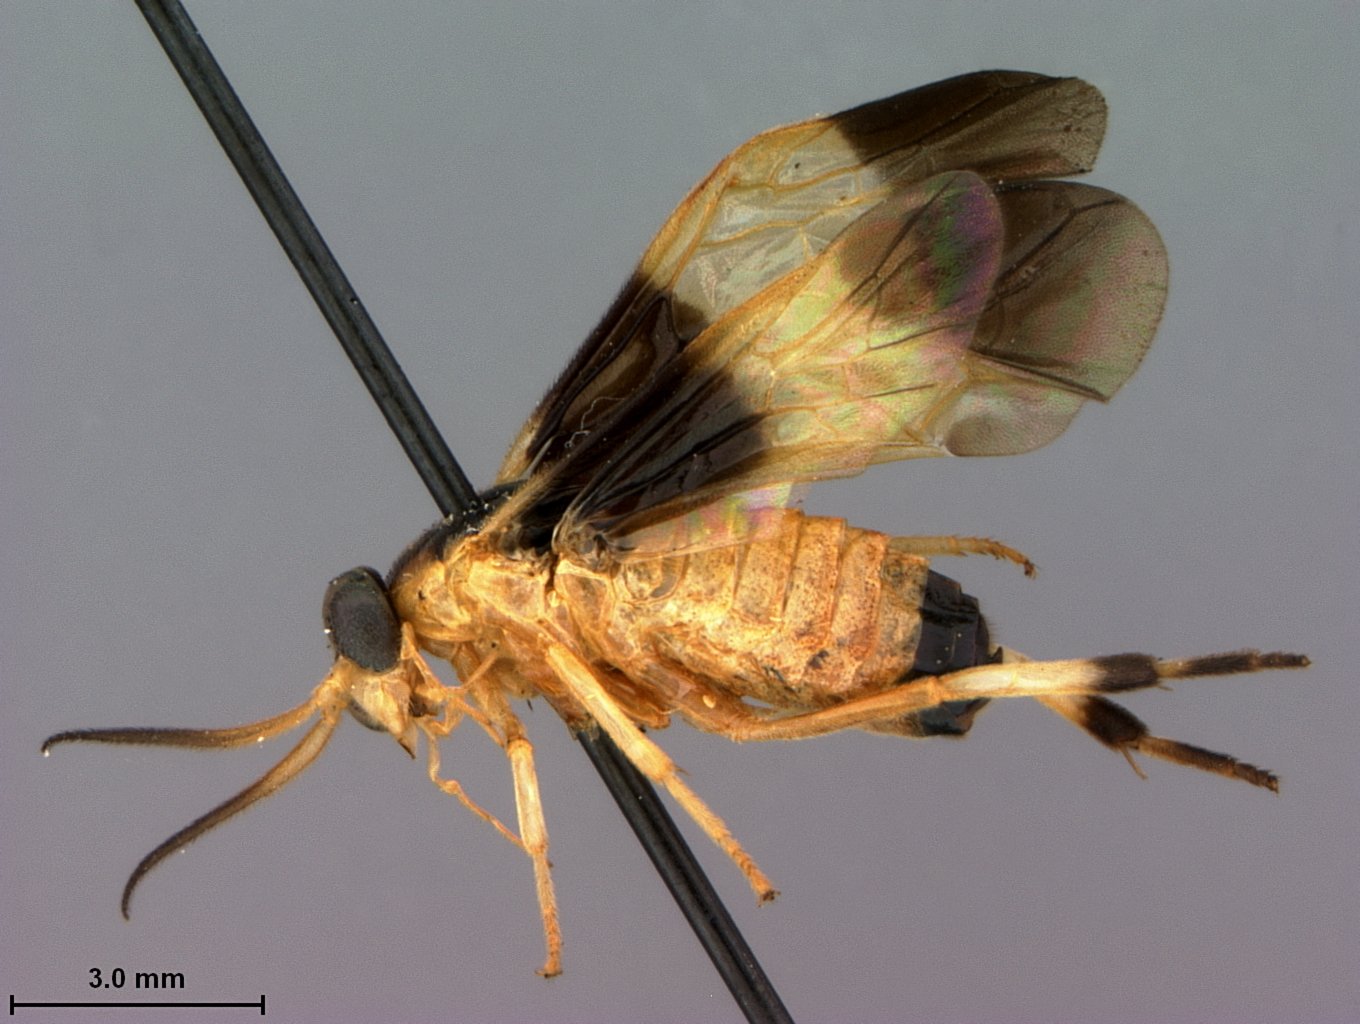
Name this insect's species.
Ptilia lautiformis
